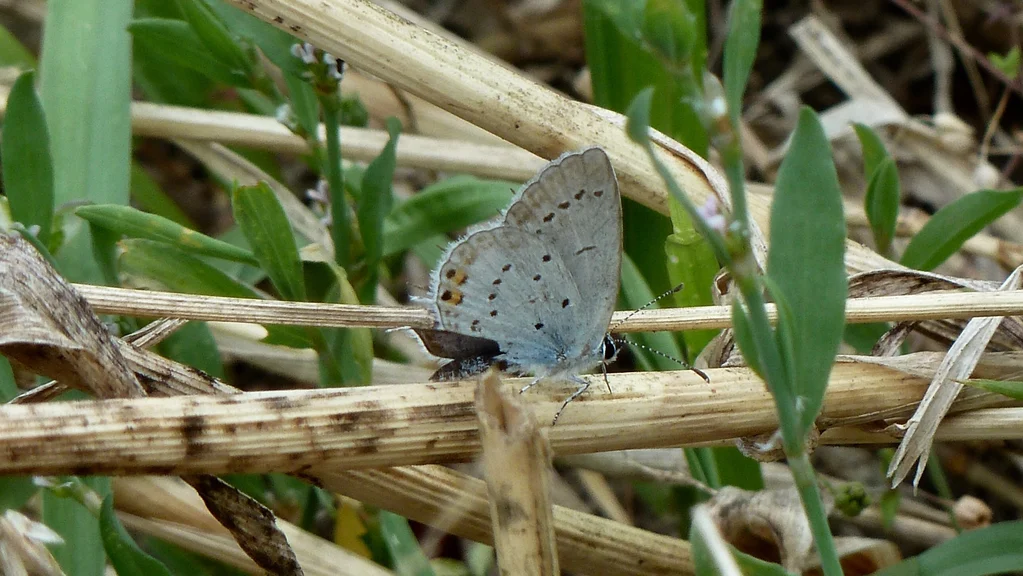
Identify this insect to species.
Cupido argiades (also Elkalyce argiades)
